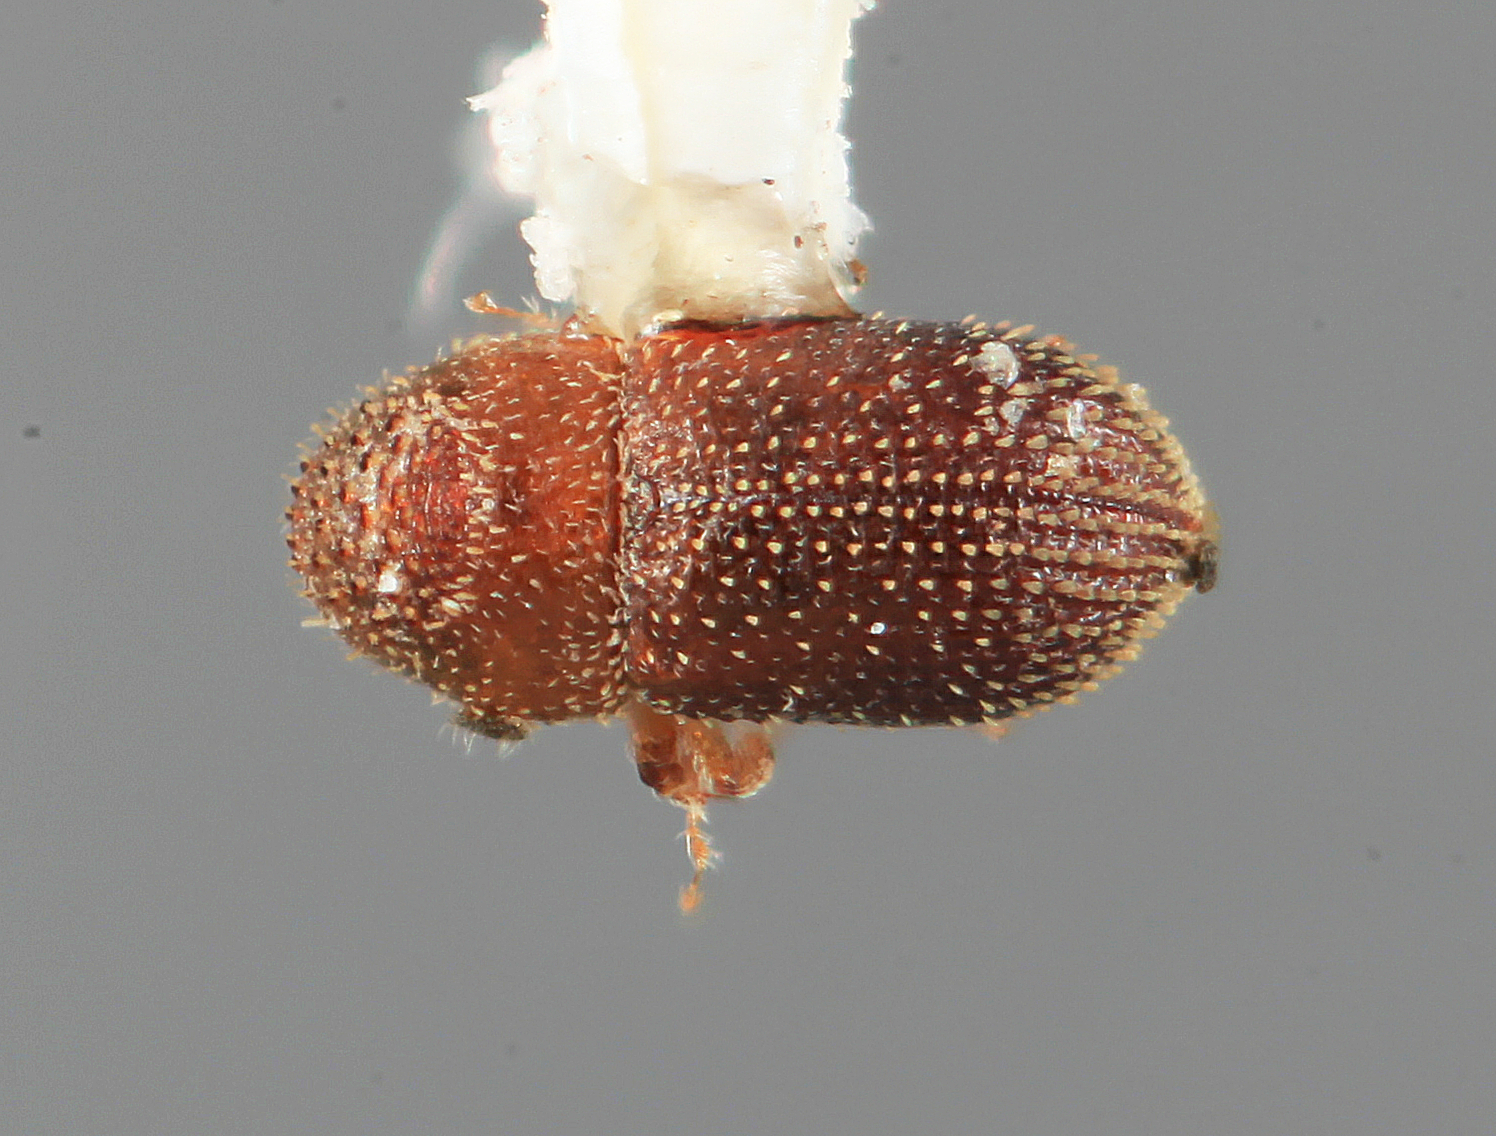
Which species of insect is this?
Cryptulocleptus acares
